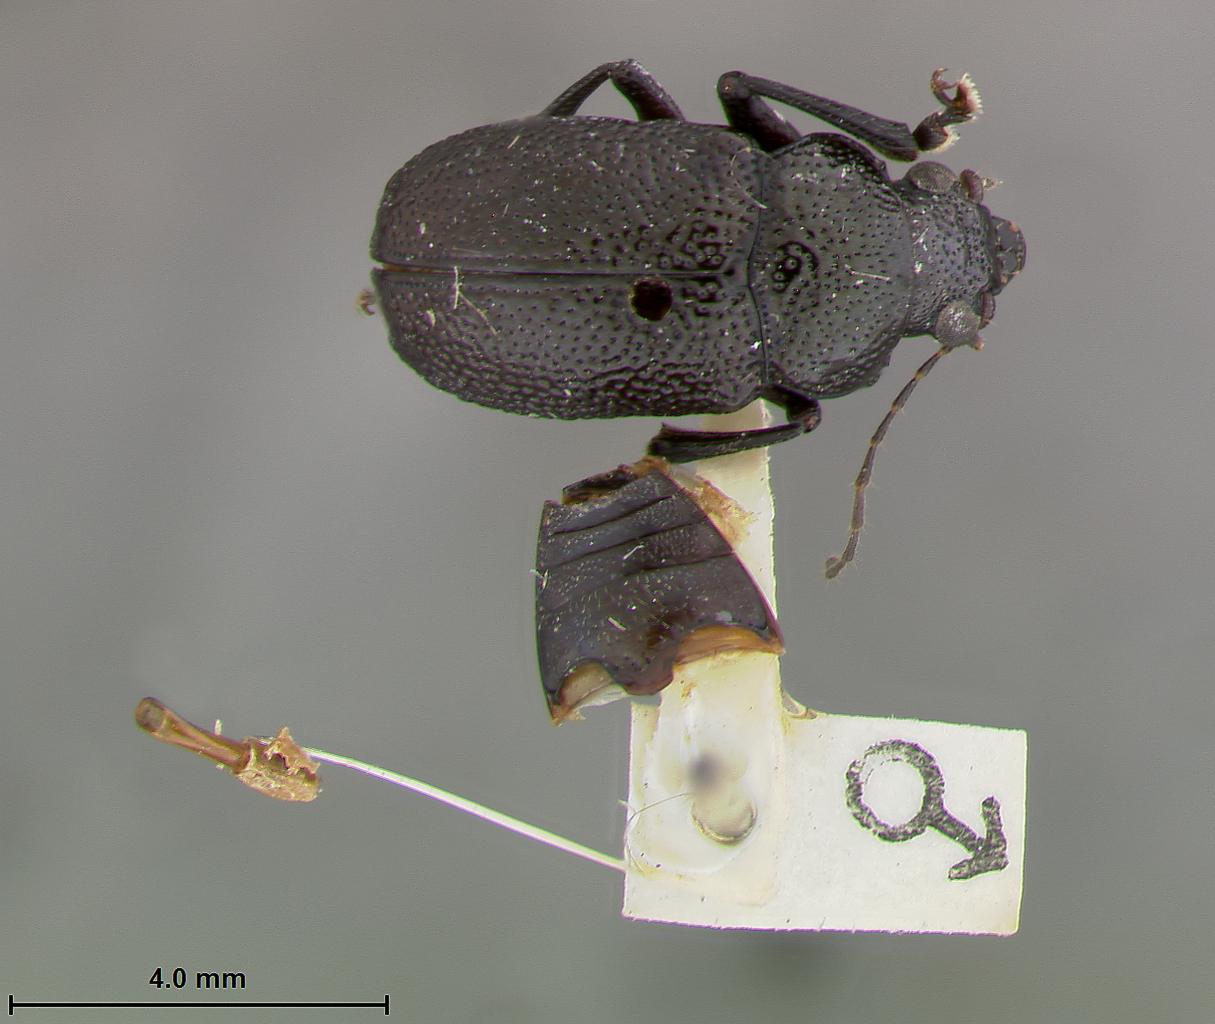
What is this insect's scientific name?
Exochognathus limbatus
